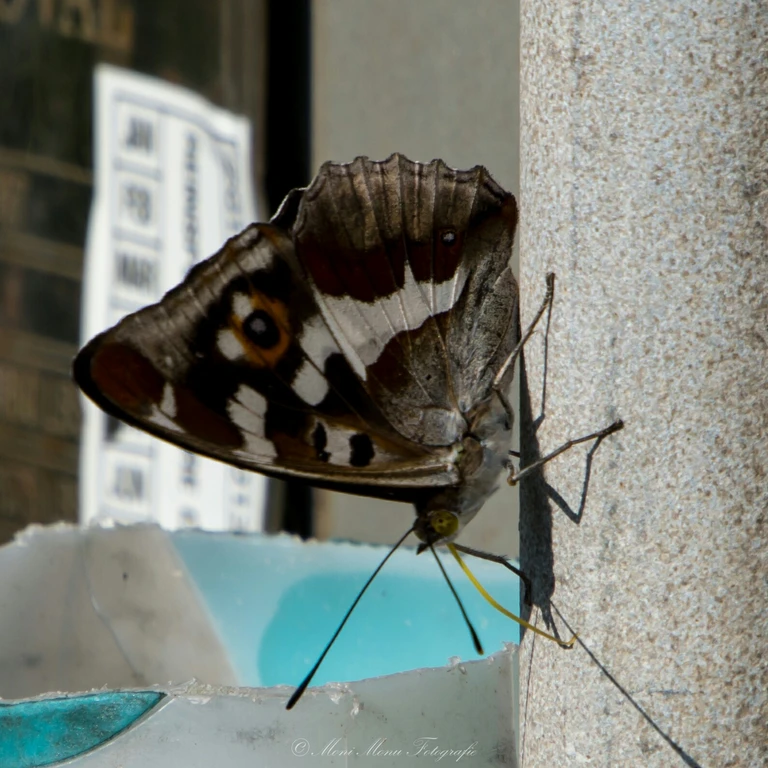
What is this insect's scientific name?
Apatura iris
